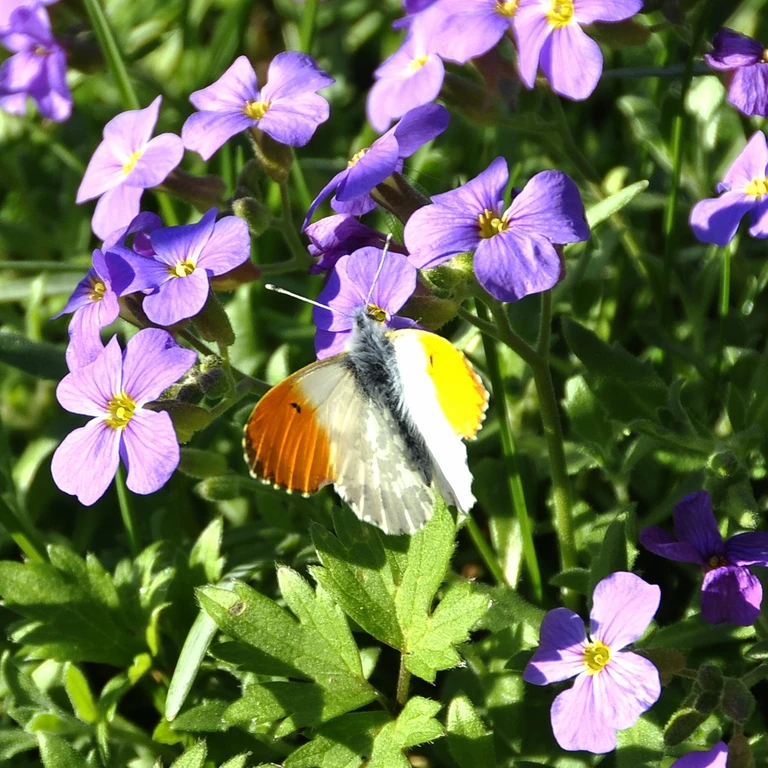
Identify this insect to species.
Anthocharis cardamines
